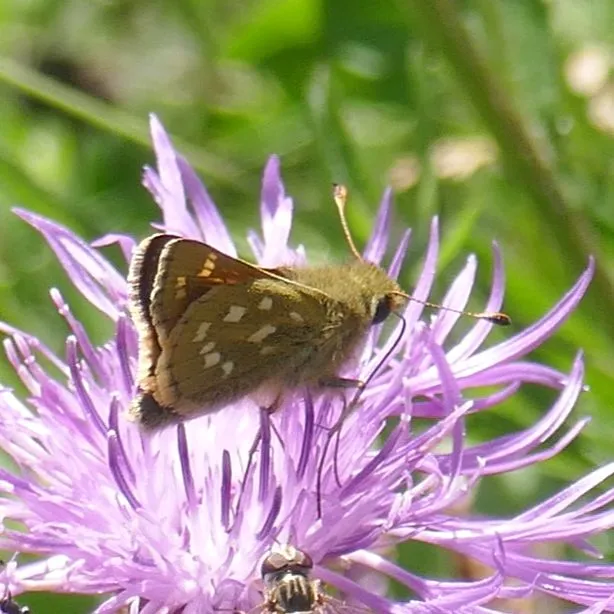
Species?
Hesperia comma
